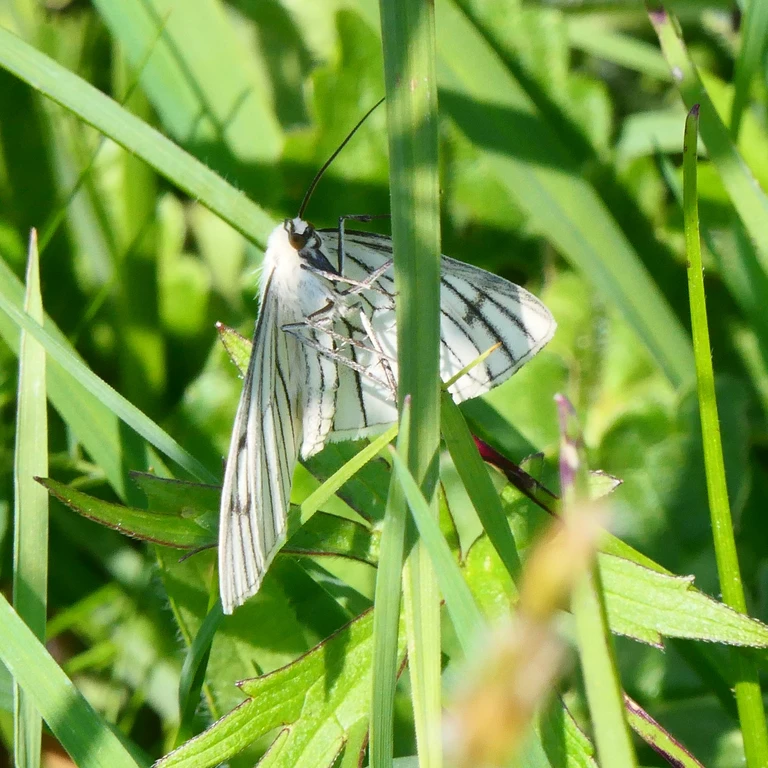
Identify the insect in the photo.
Siona lineata
